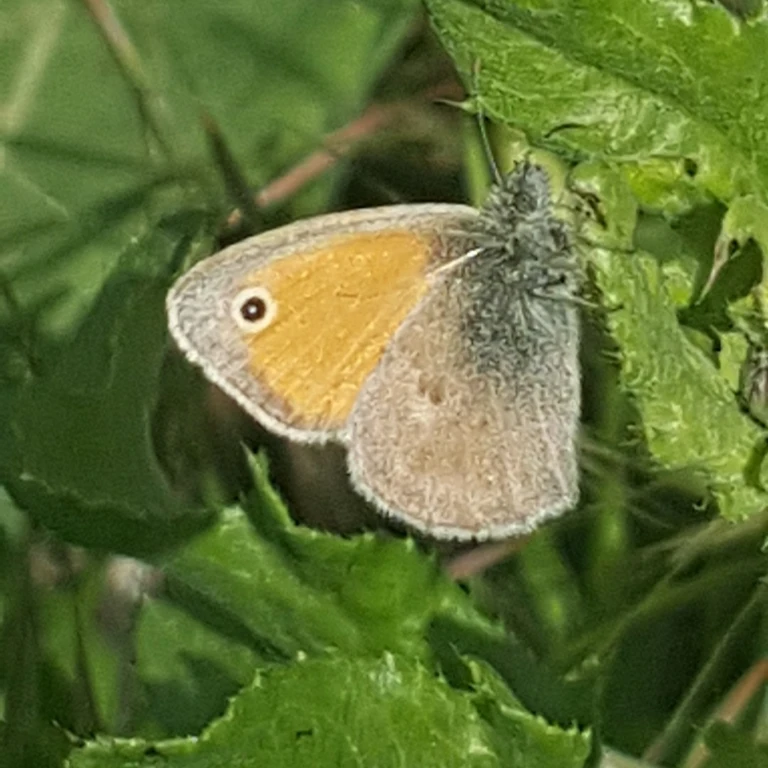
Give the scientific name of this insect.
Coenonympha pamphilus
